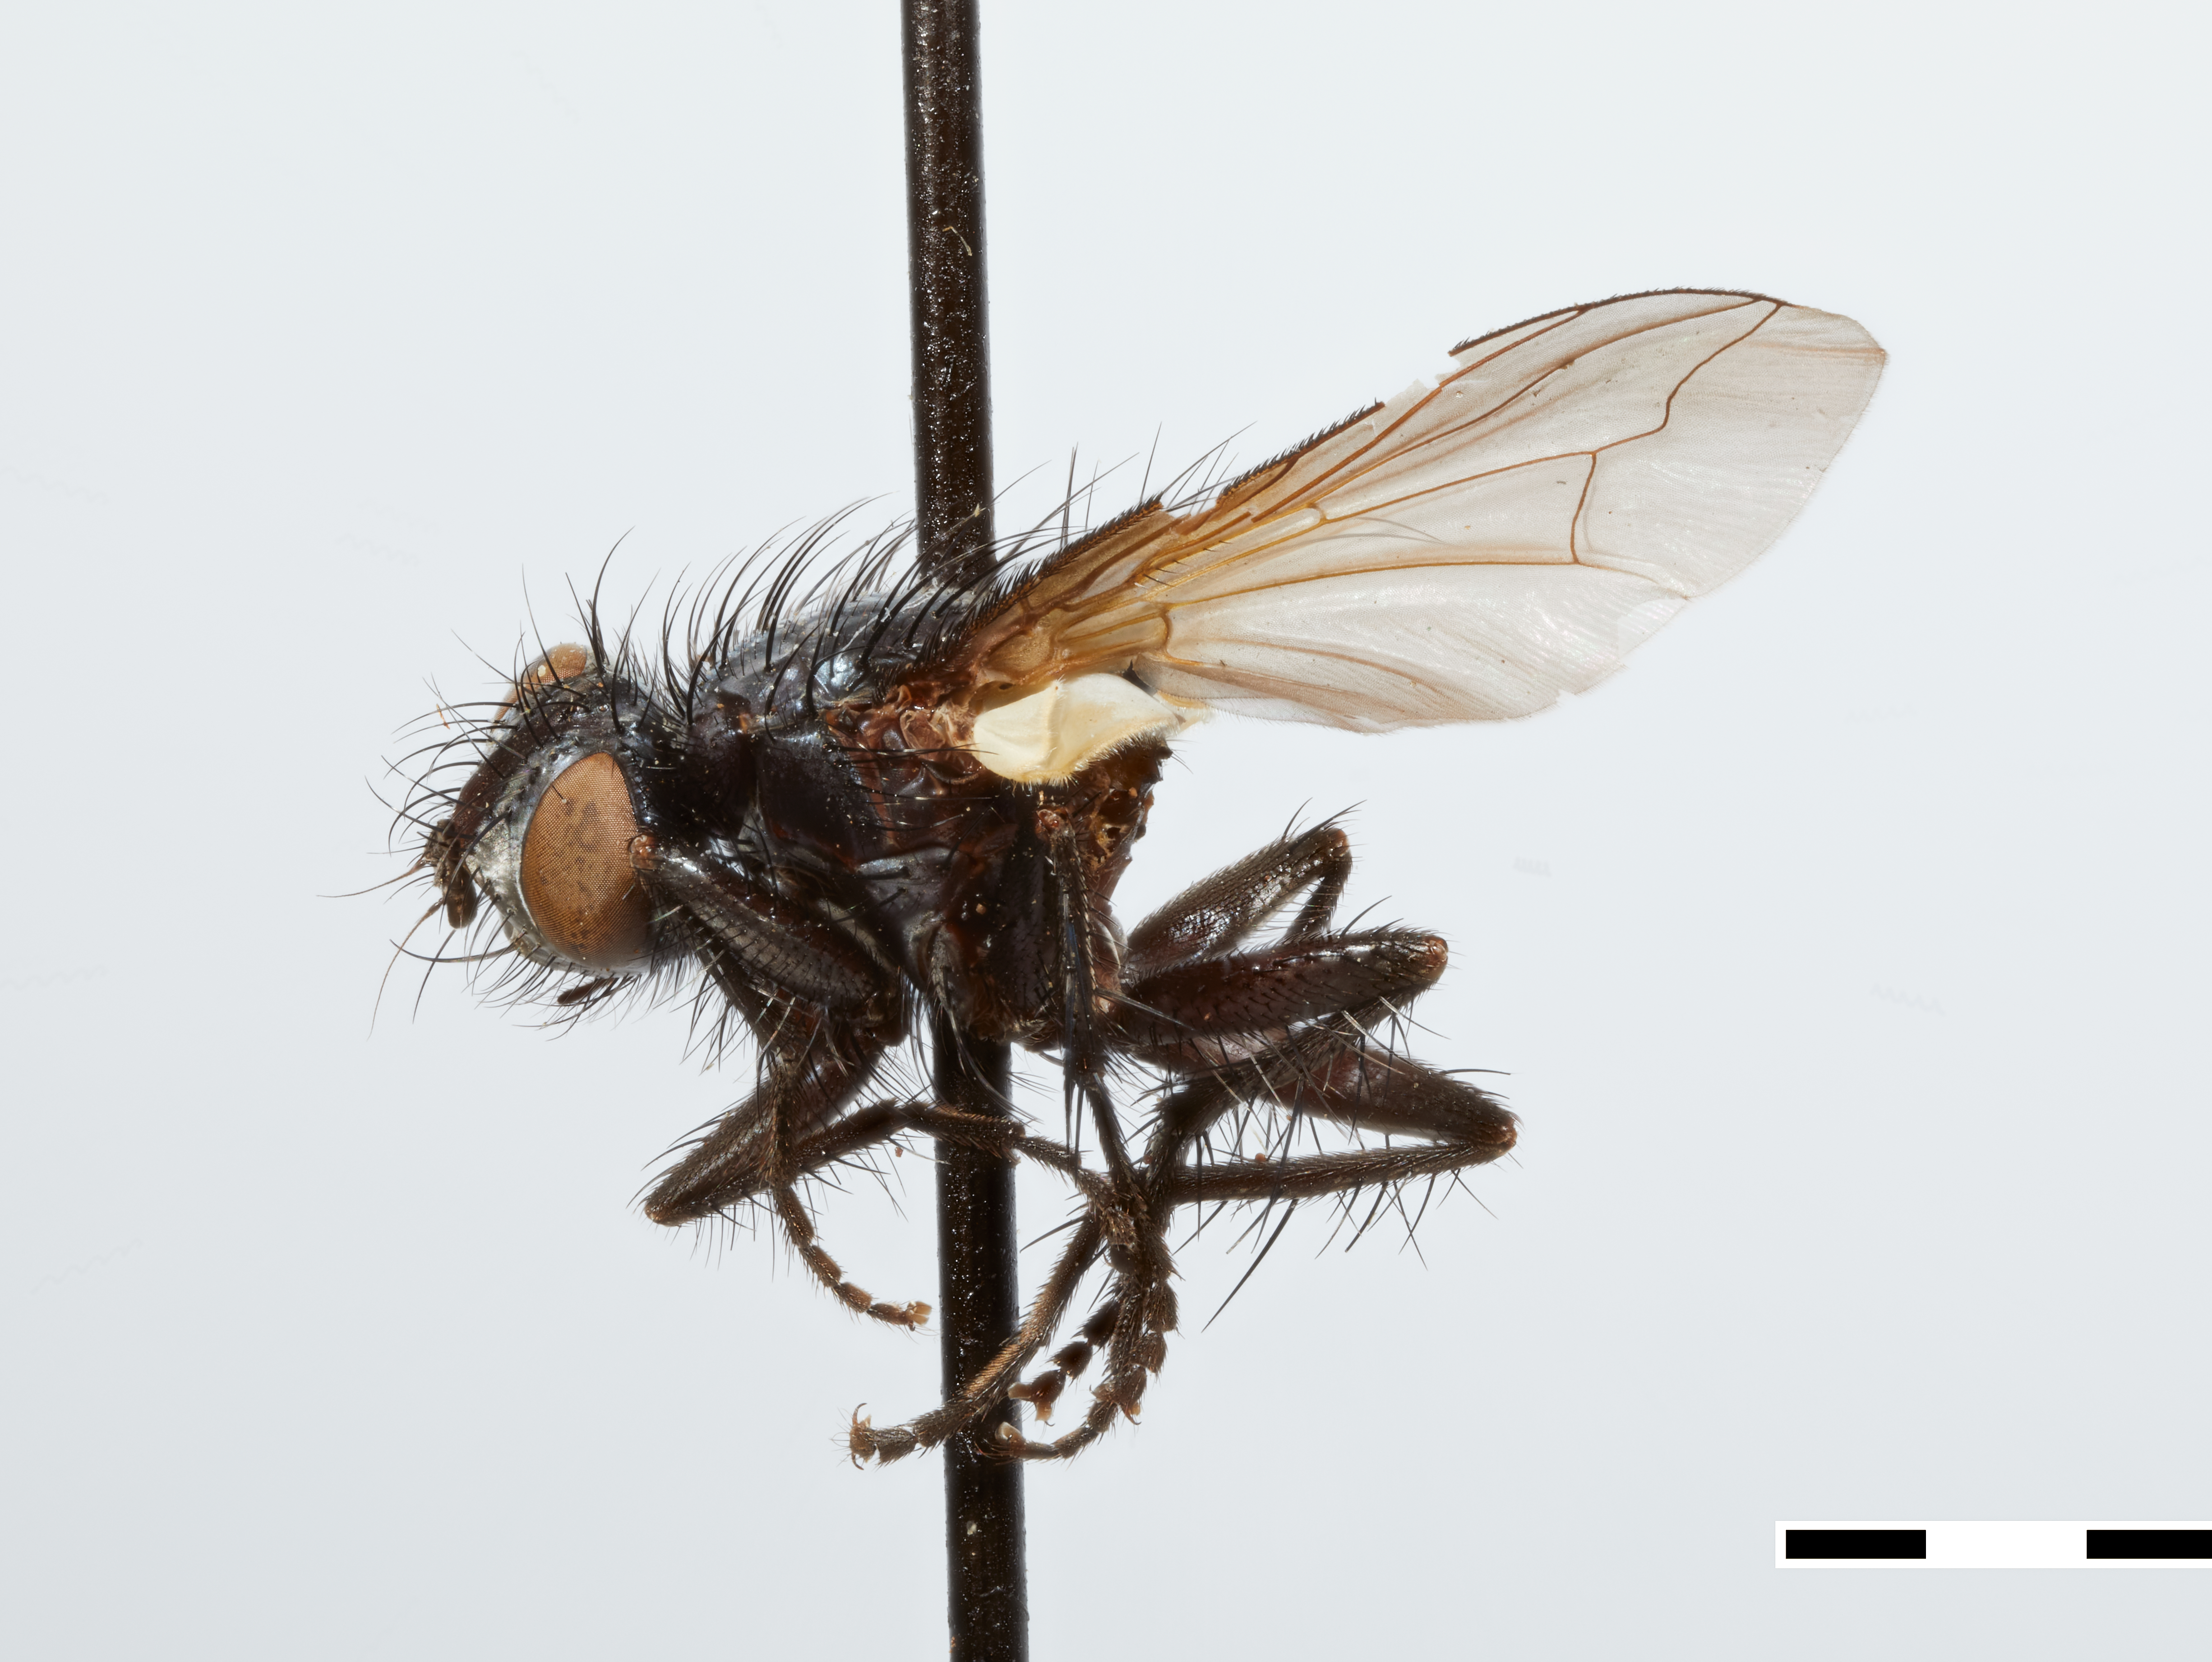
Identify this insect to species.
Punaclista setosa
